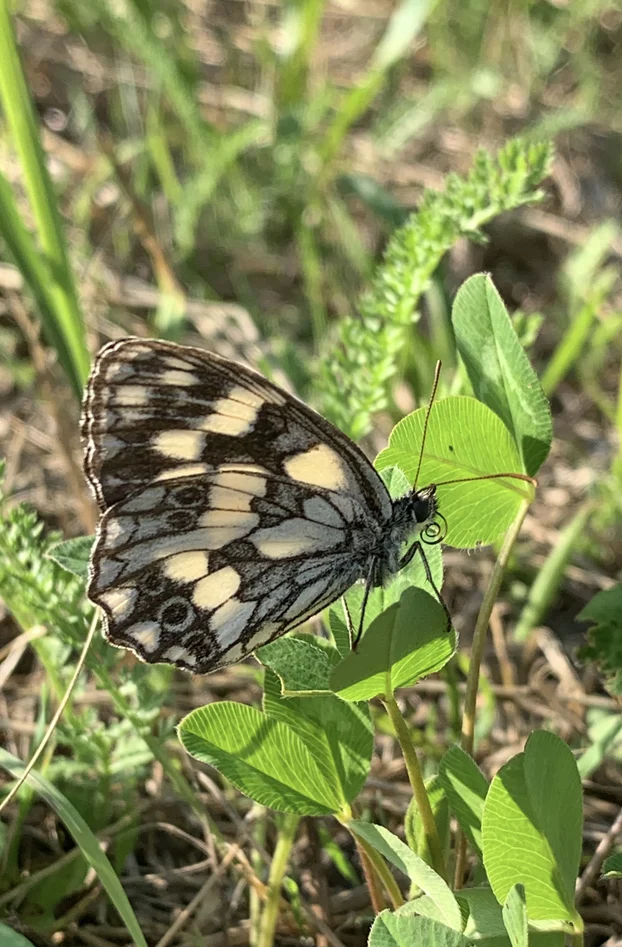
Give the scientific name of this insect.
Melanargia galathea
